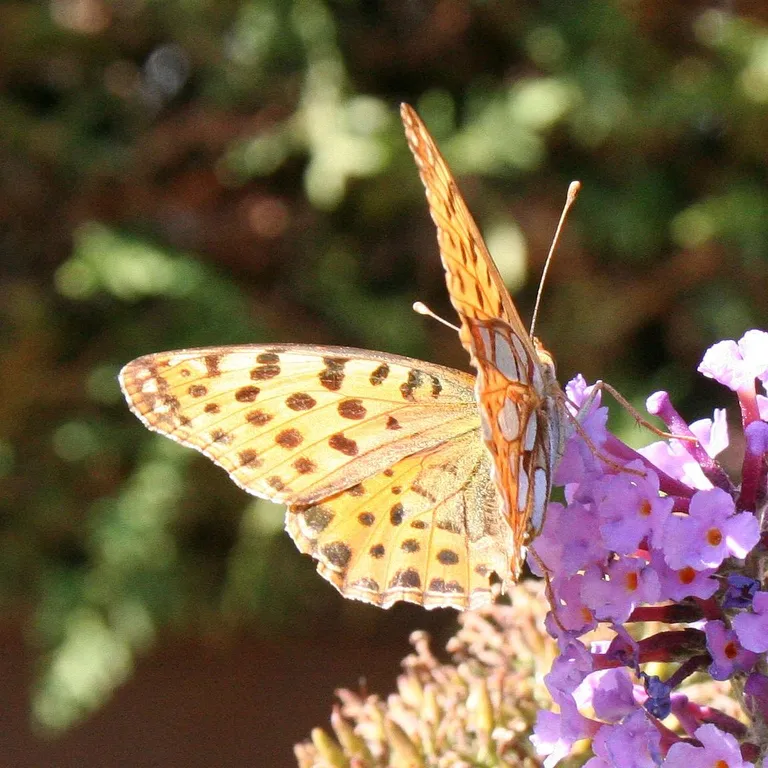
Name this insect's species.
Issoria lathonia
